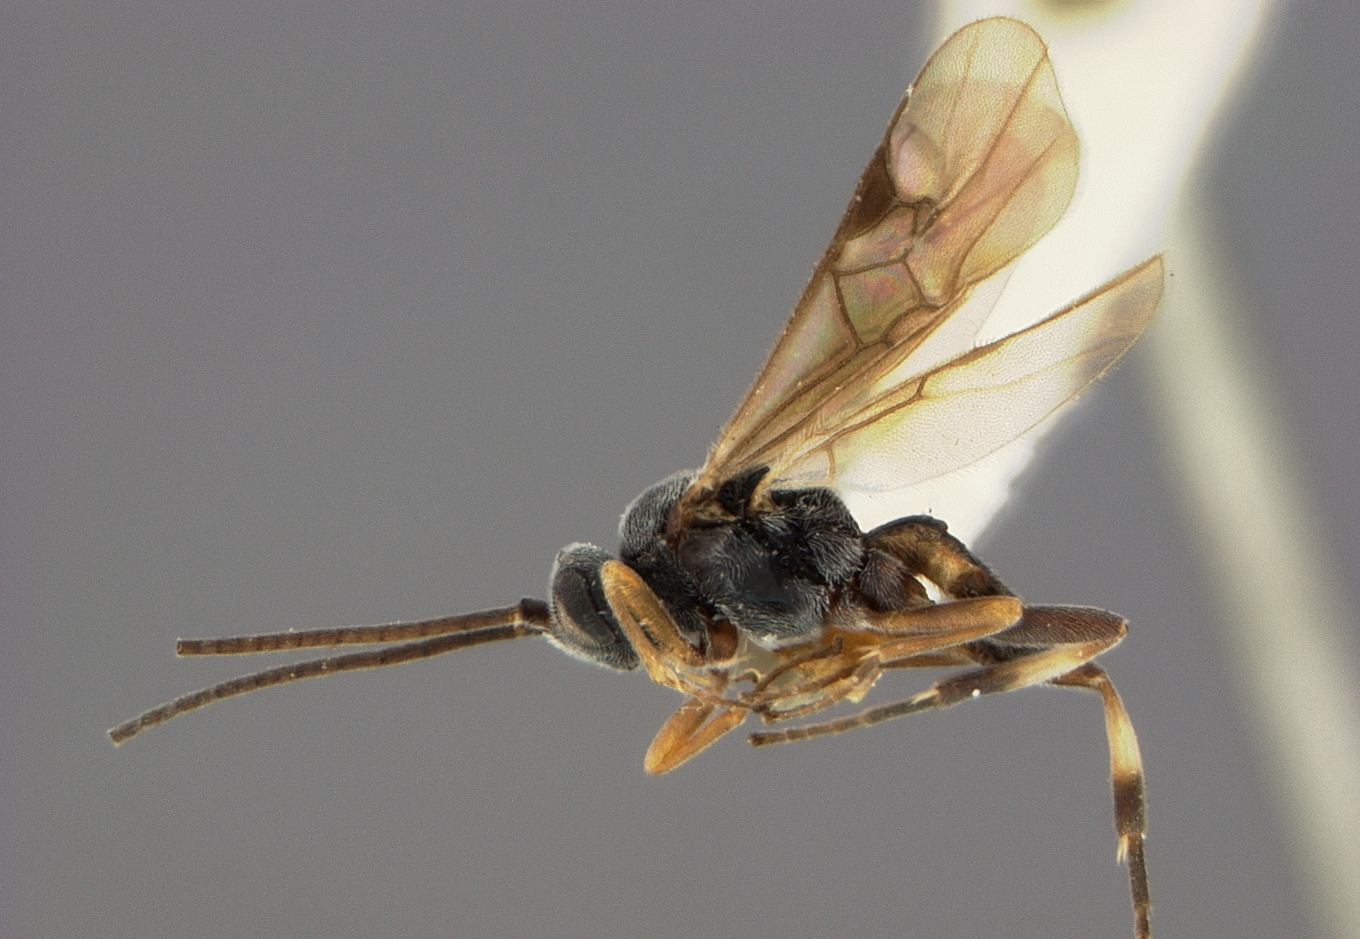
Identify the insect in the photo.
Microplitis manillae
